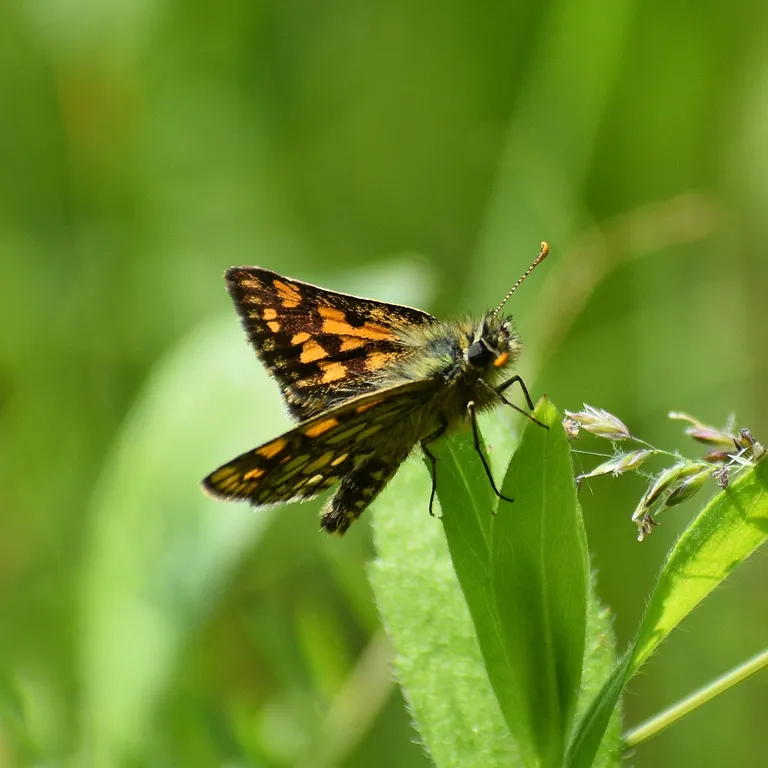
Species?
Carterocephalus palaemon
